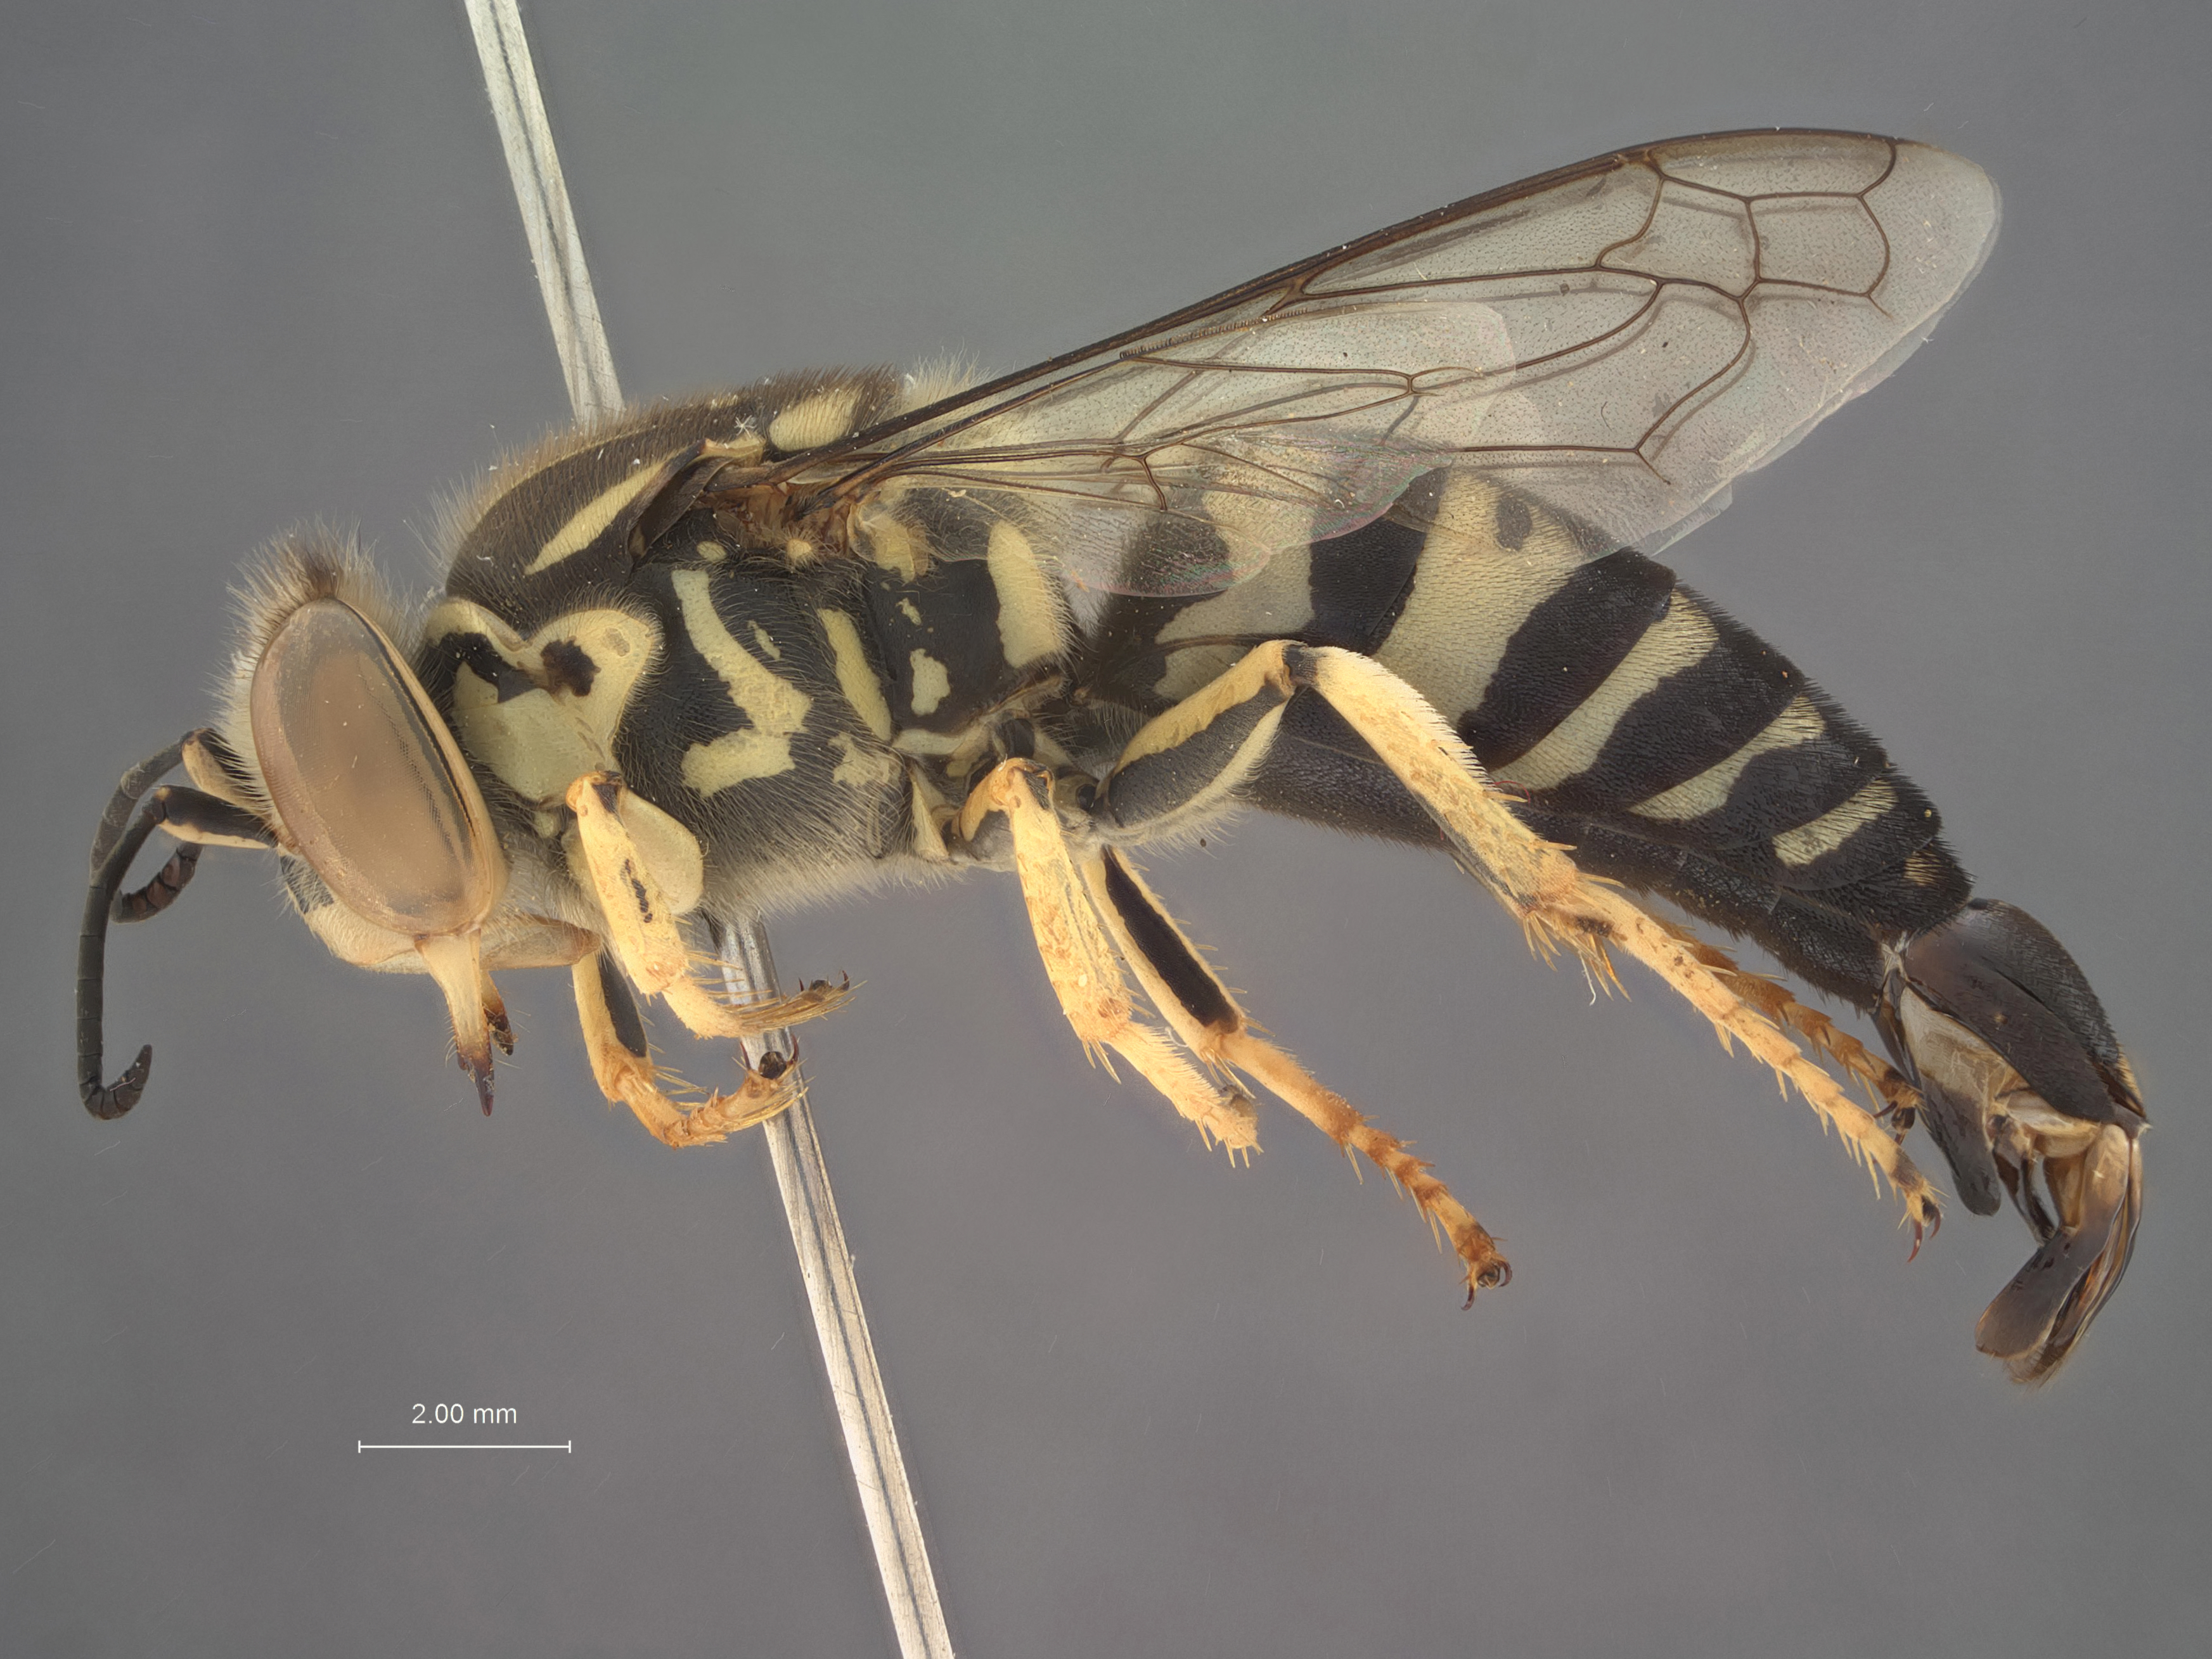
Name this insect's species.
Bembix mindanaonis
